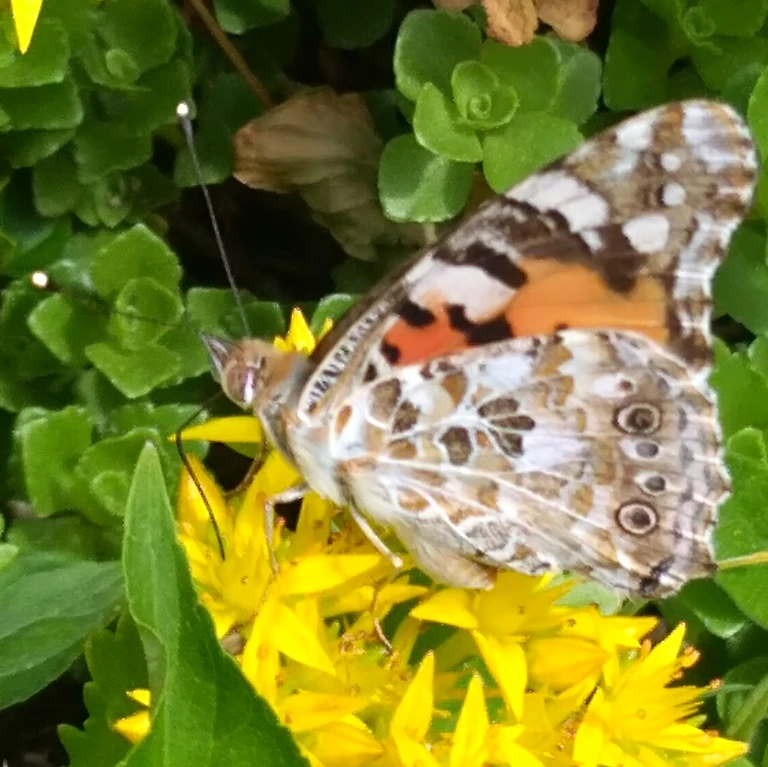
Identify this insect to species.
Vanessa cardui
